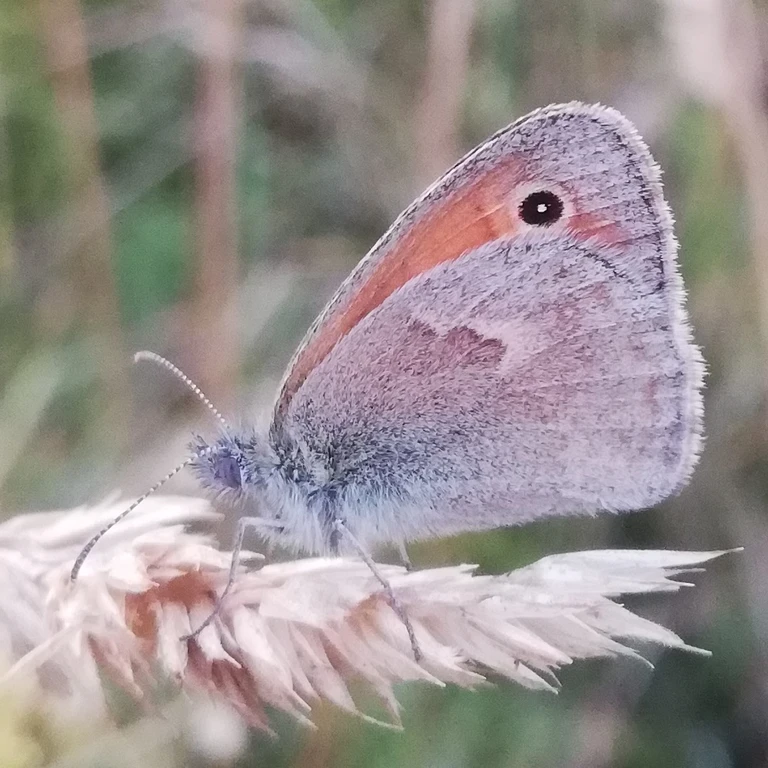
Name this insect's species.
Coenonympha pamphilus
